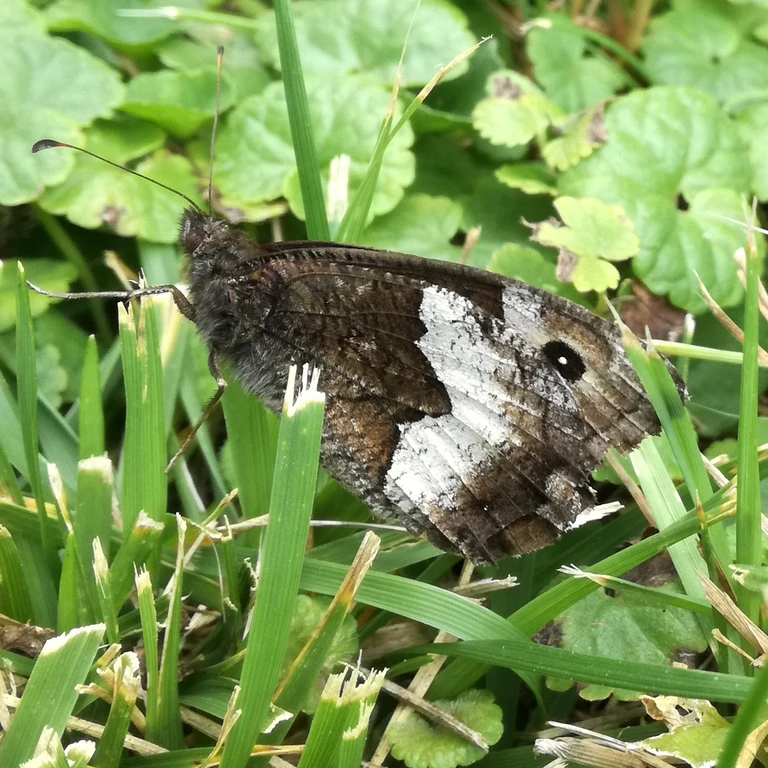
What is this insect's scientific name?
Hipparchia alcyone
